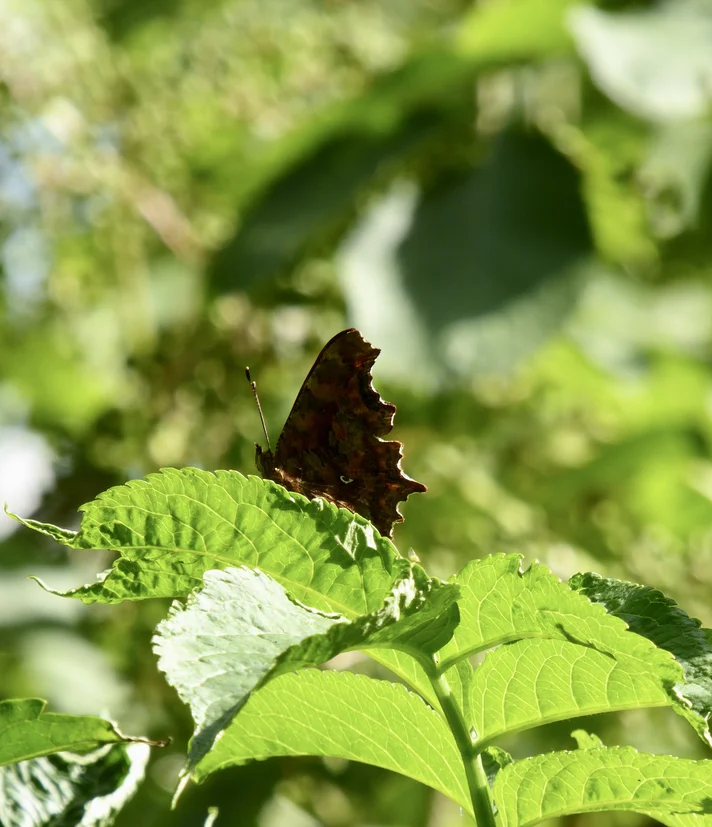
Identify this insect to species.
Polygonia c-album
